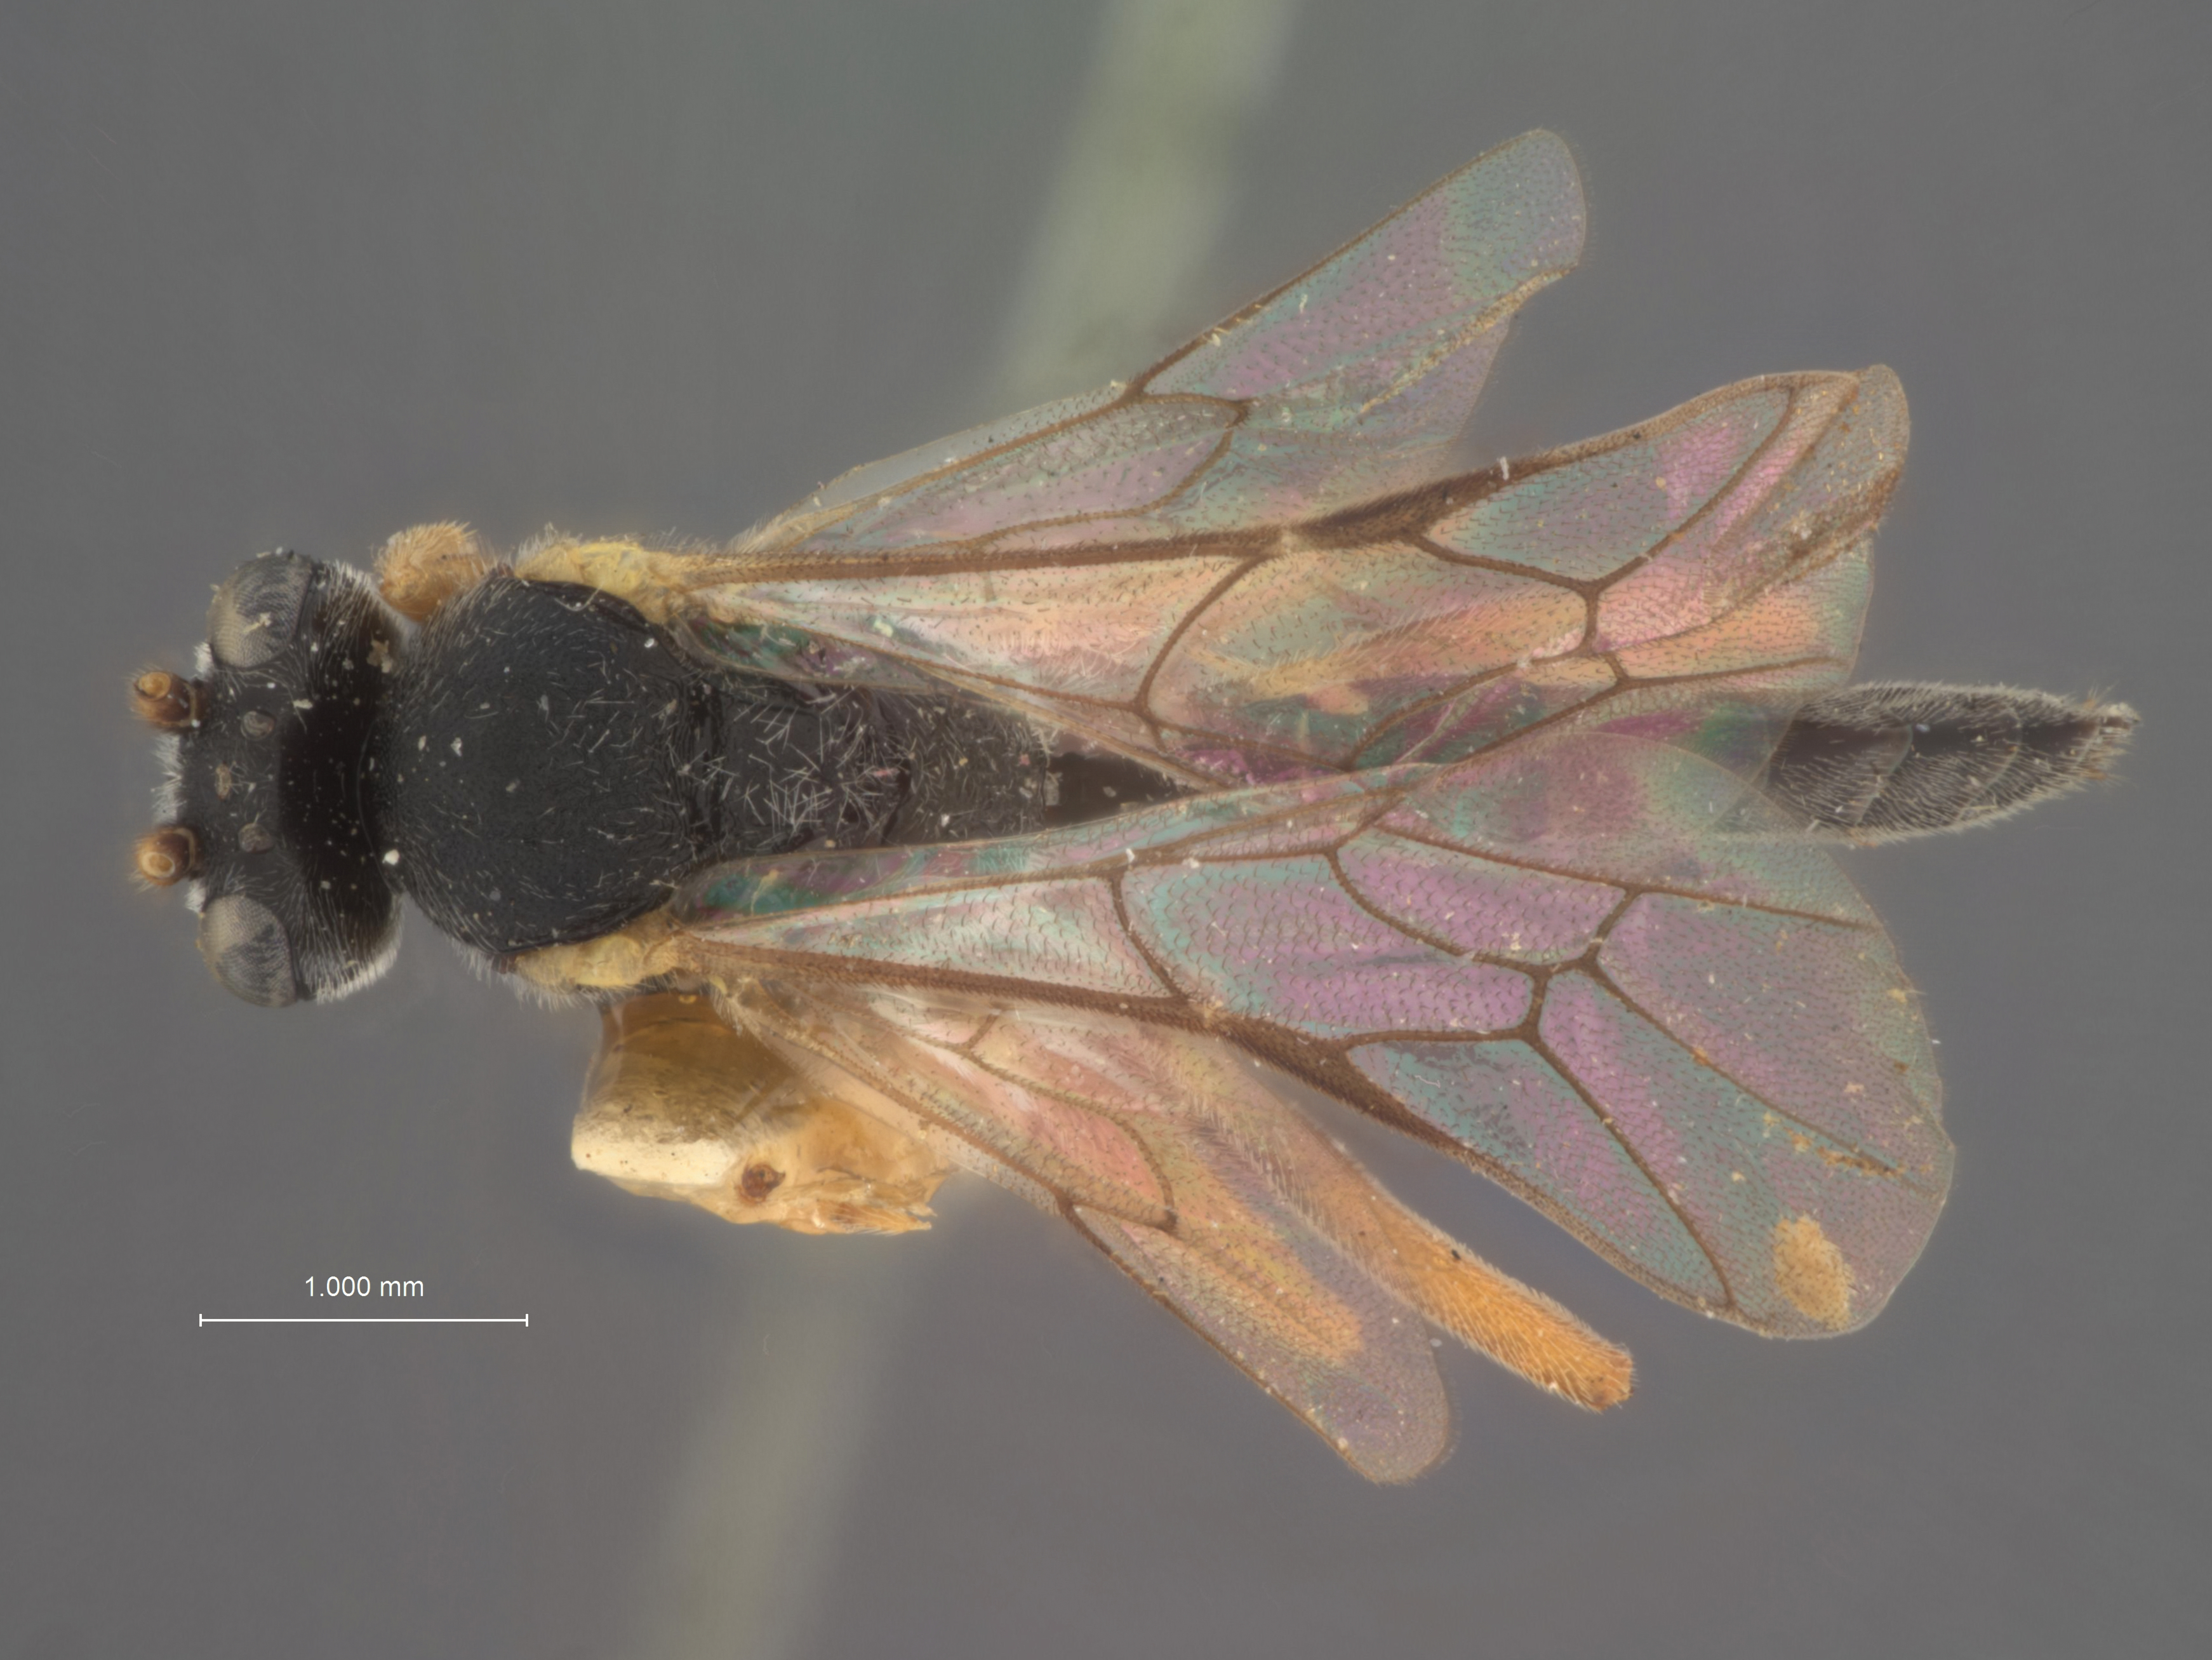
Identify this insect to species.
Charops apaturae
